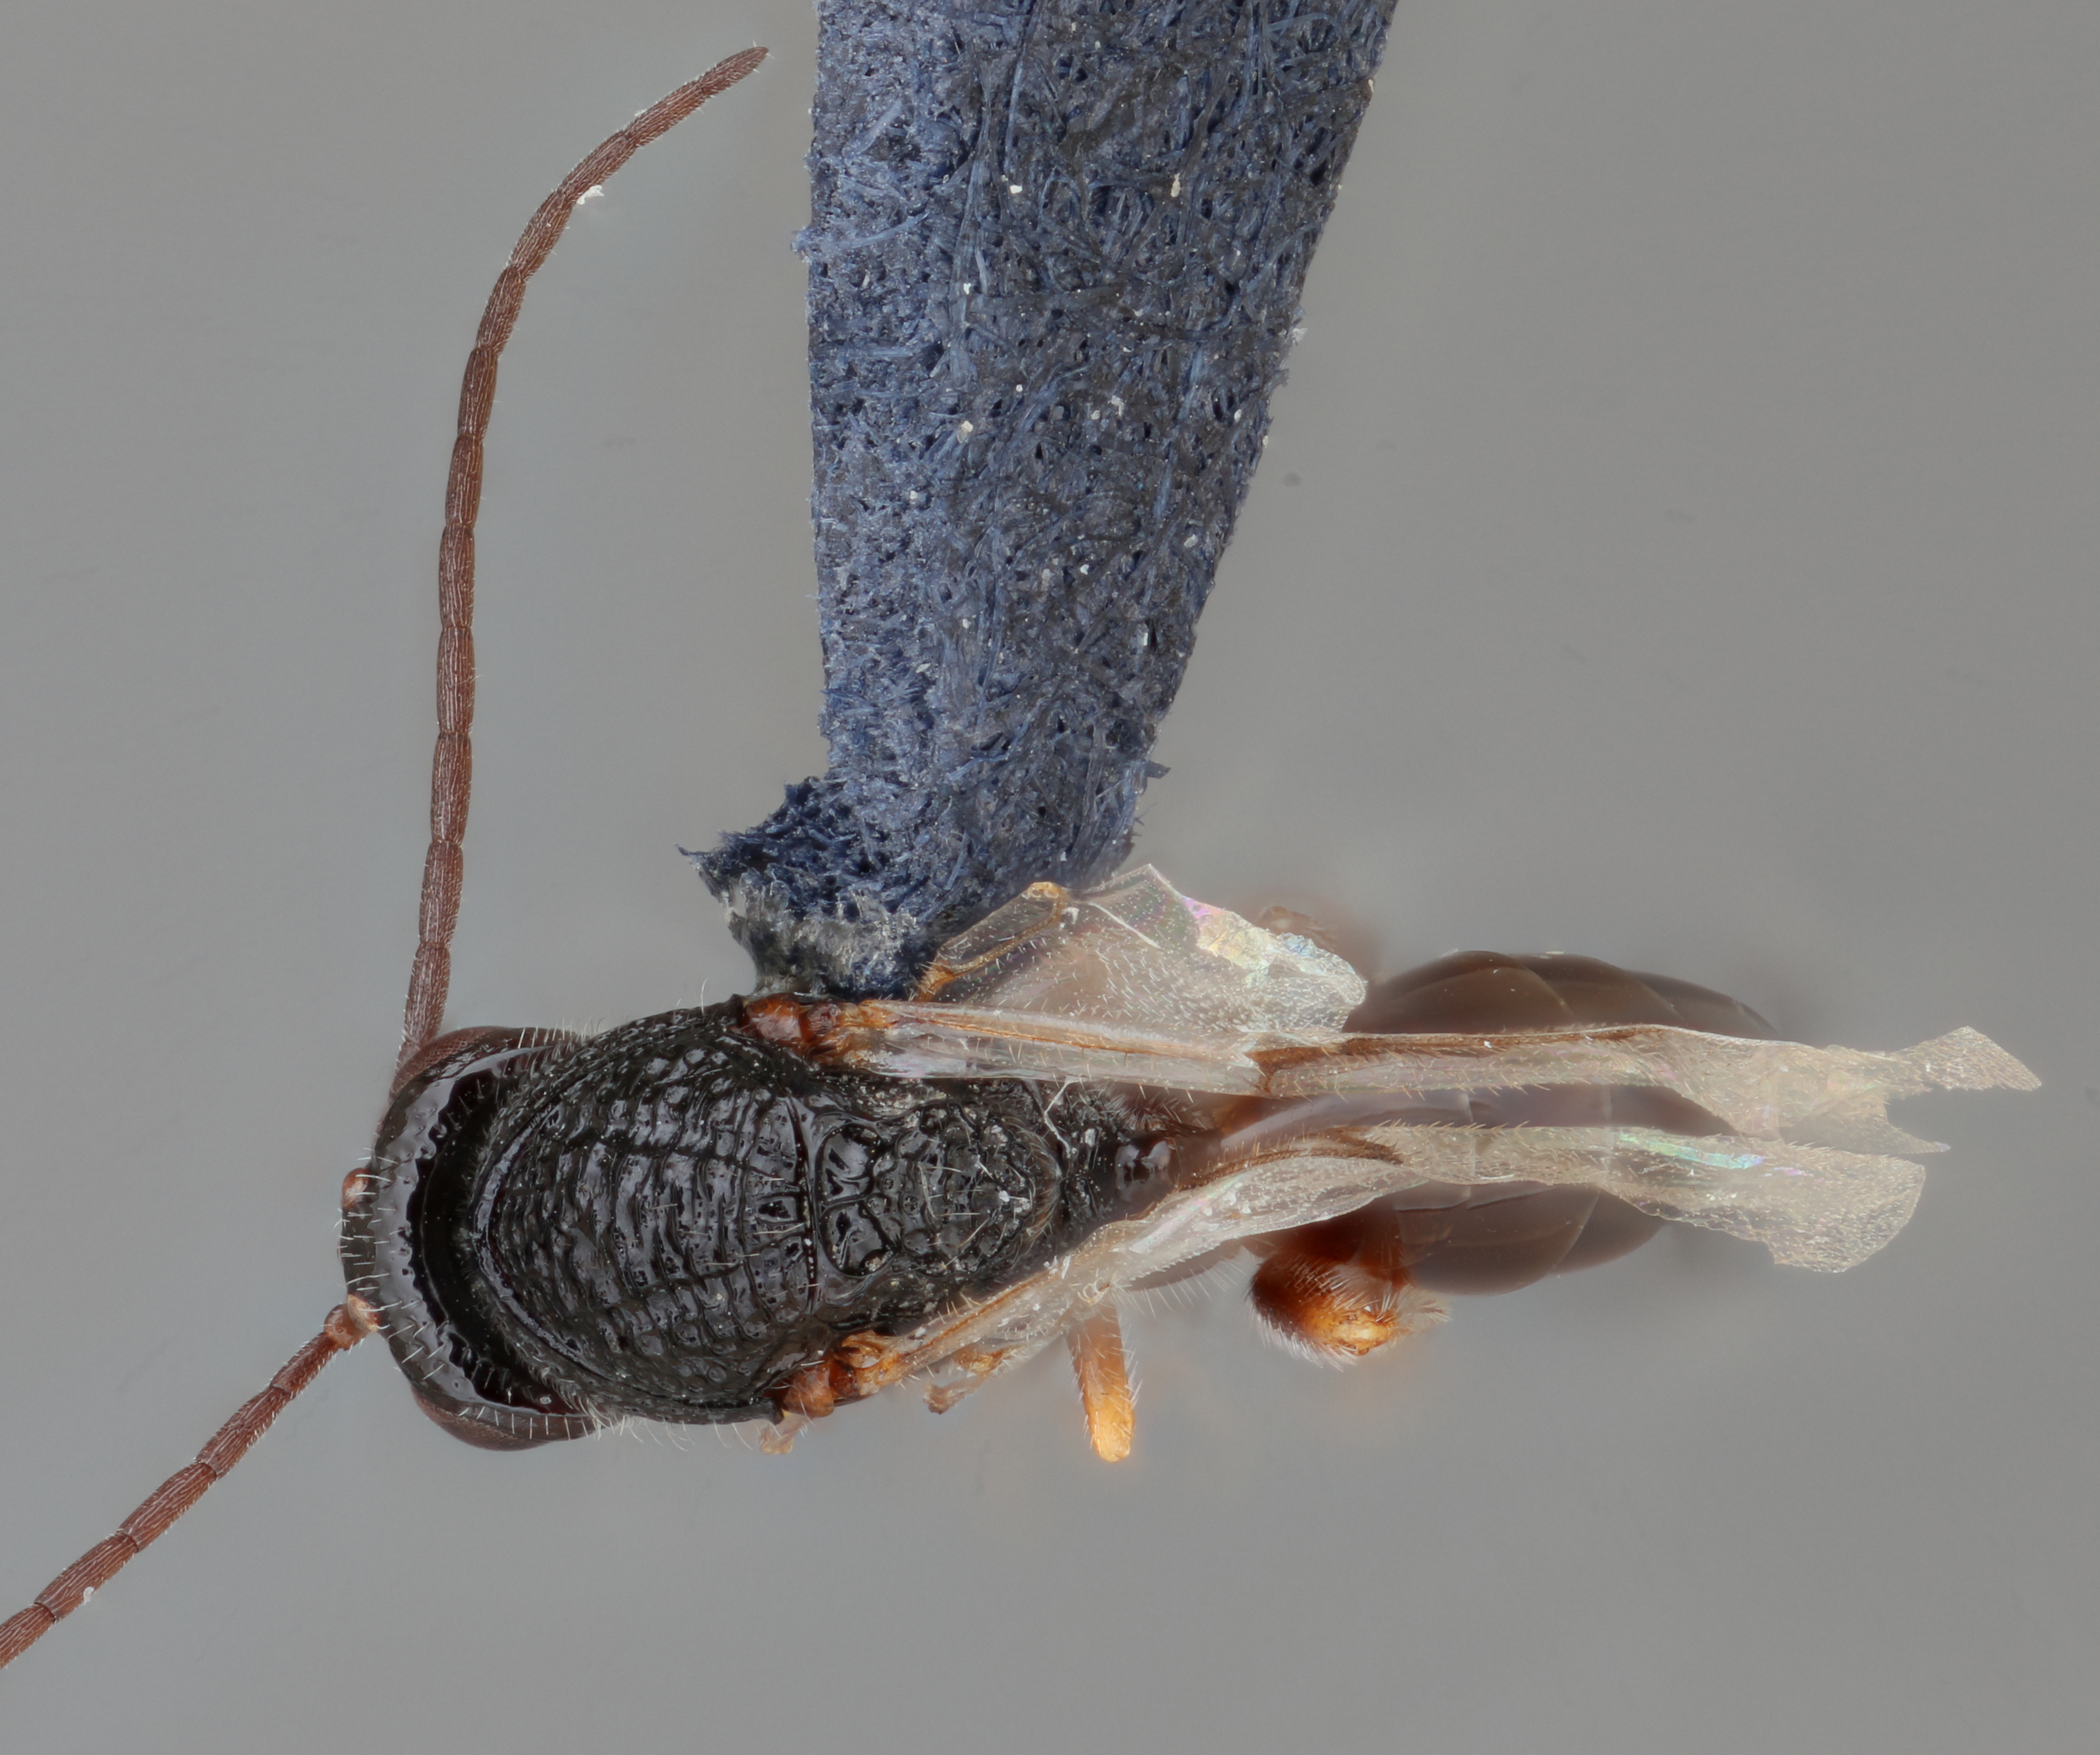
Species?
Paramblynotus delaneyi
